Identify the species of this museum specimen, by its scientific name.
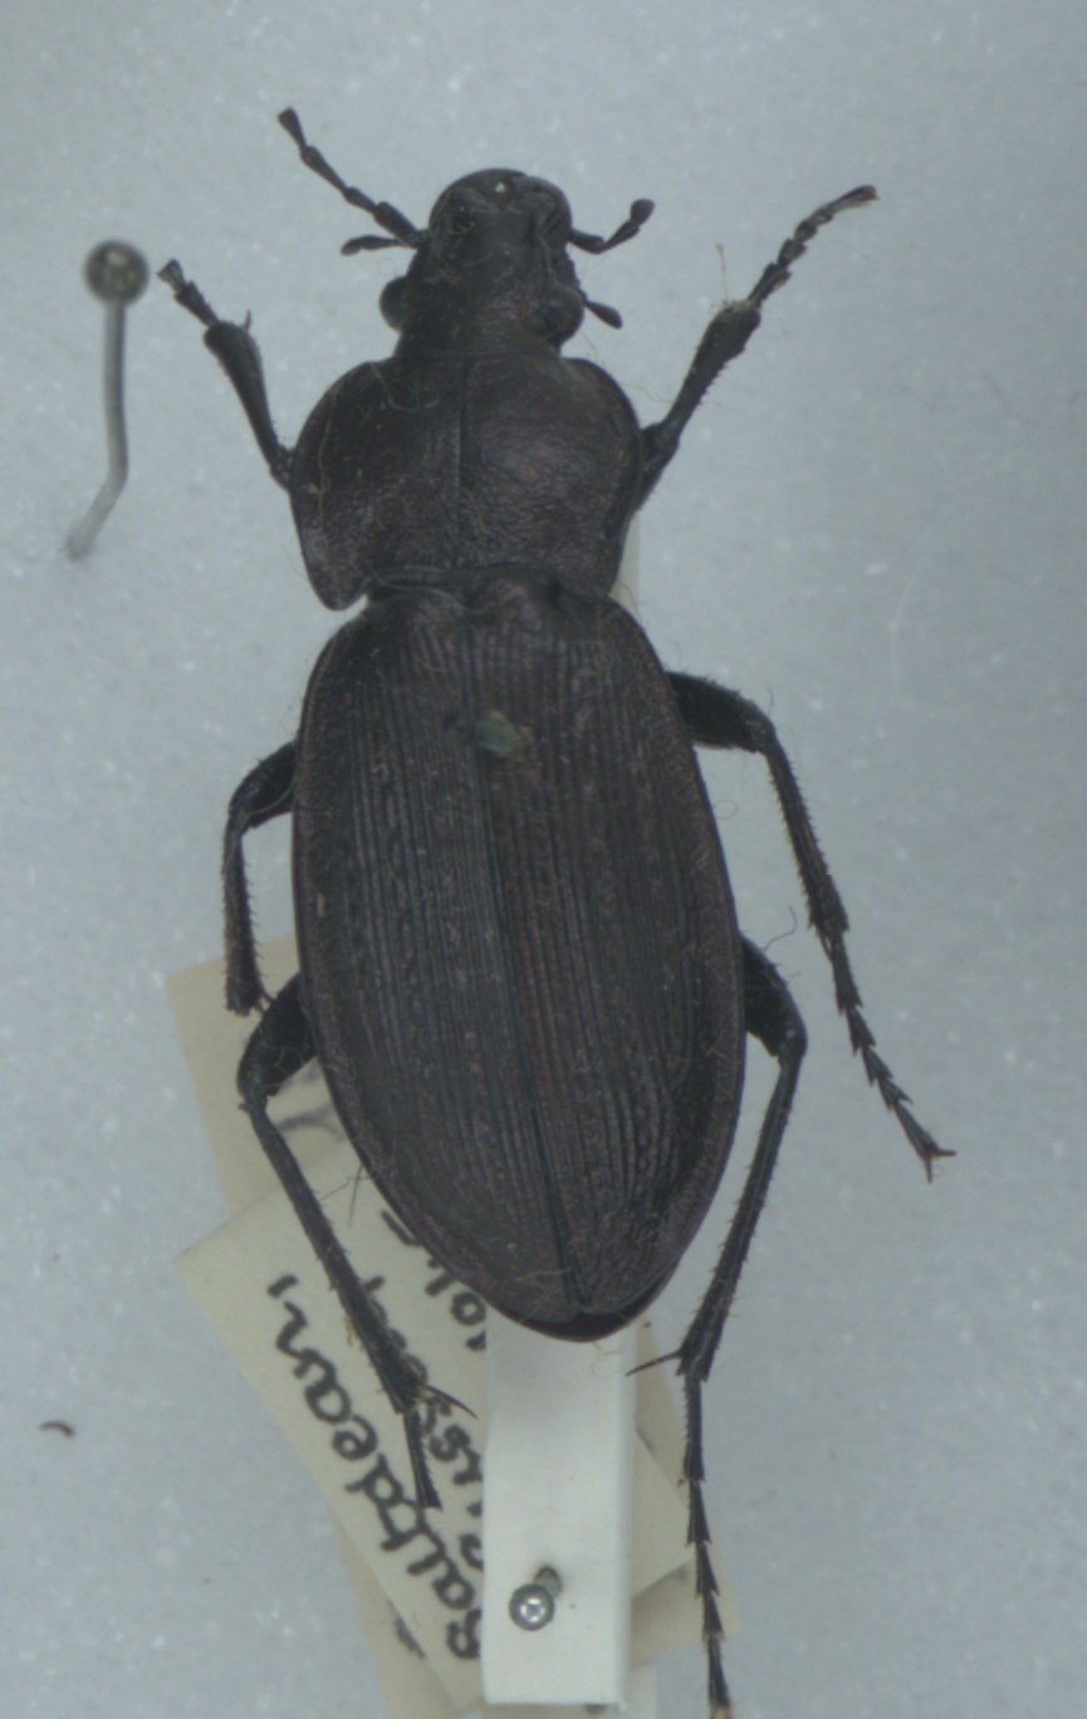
Carabus monilis
